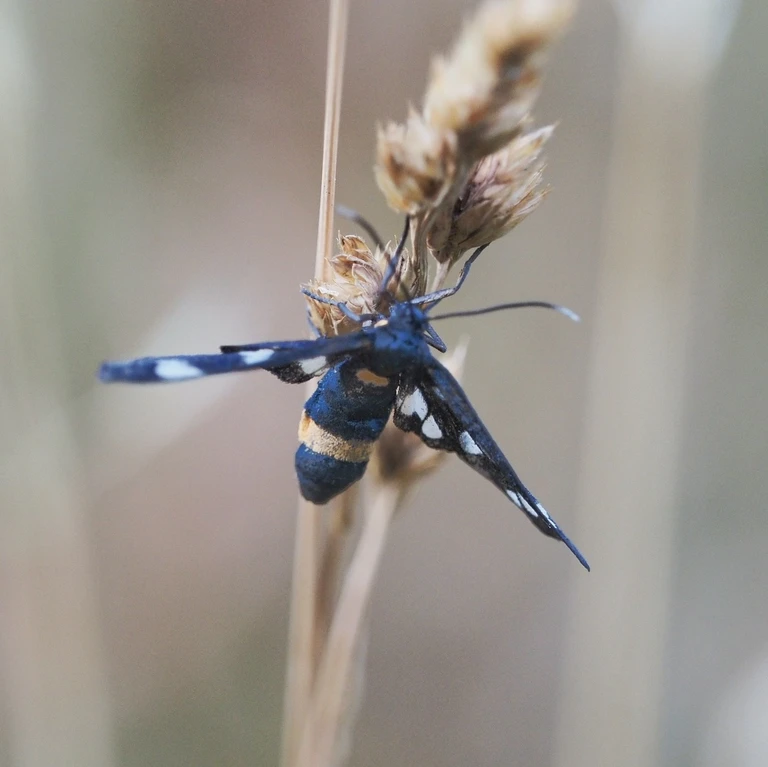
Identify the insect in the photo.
Amata phegea
